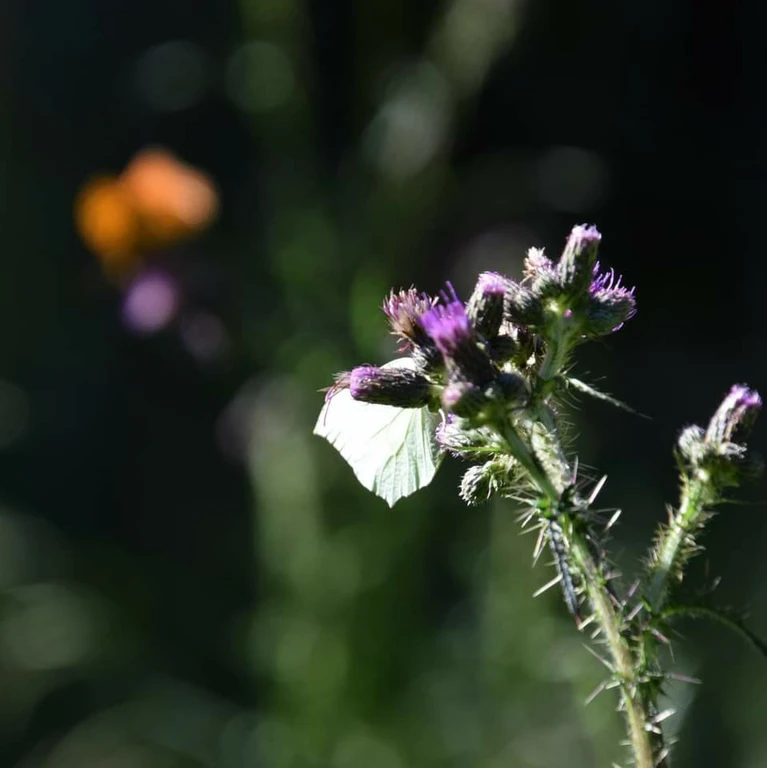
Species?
Gonepteryx rhamni
